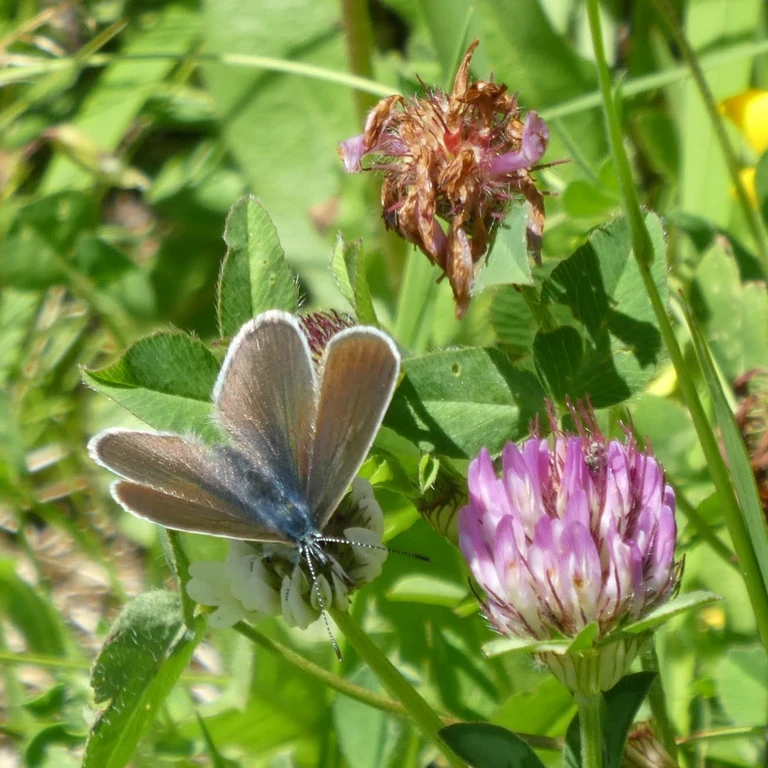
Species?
Cyaniris semiargus
